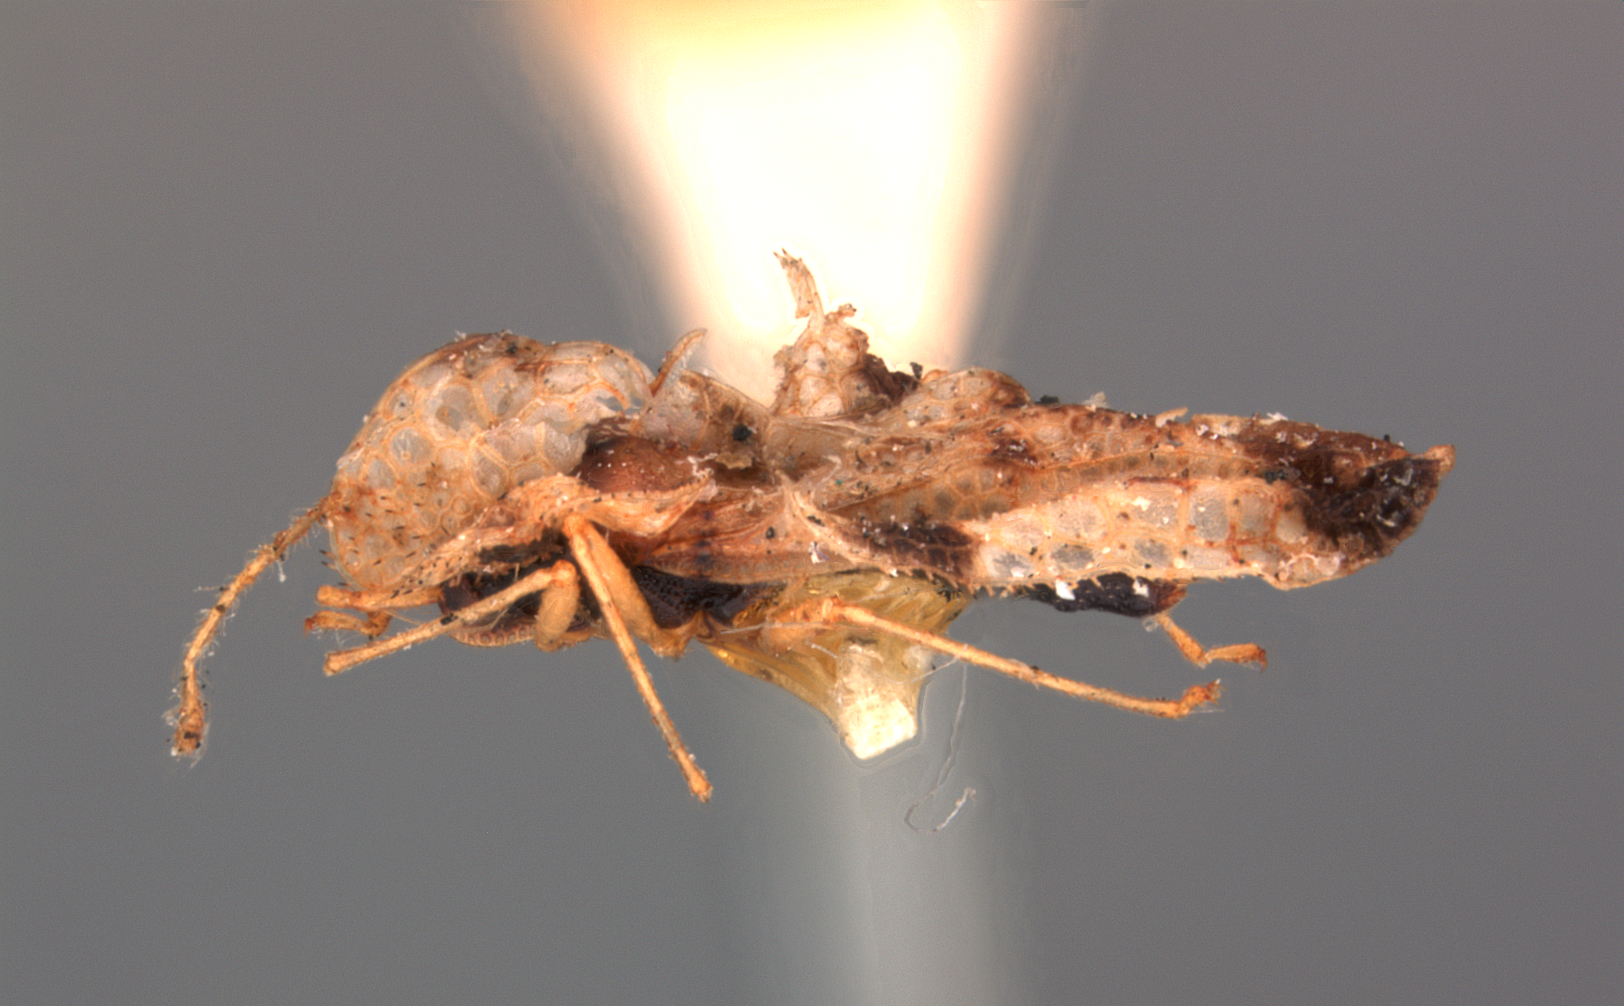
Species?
Corythucha contracta
